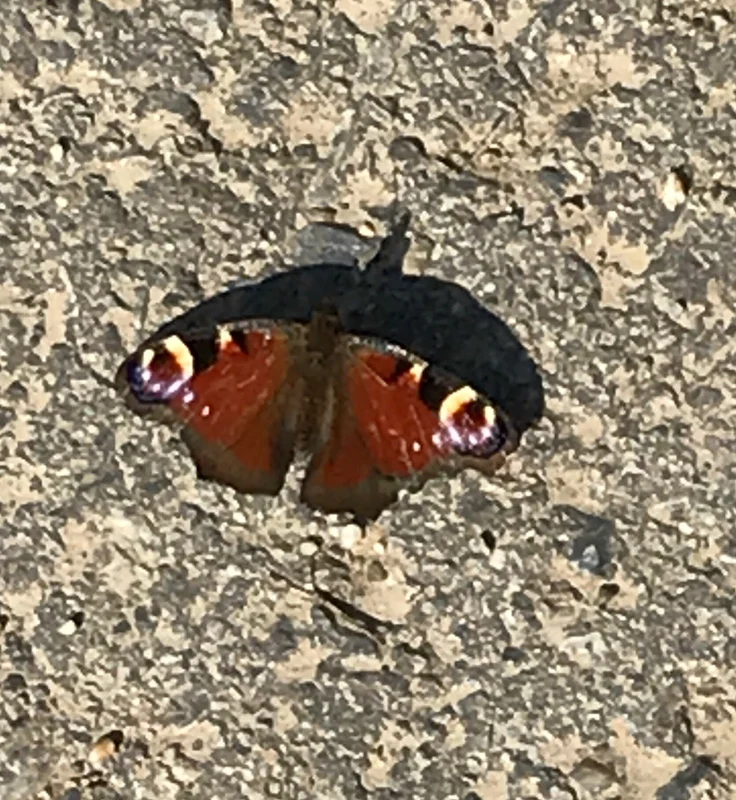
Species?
Aglais io
